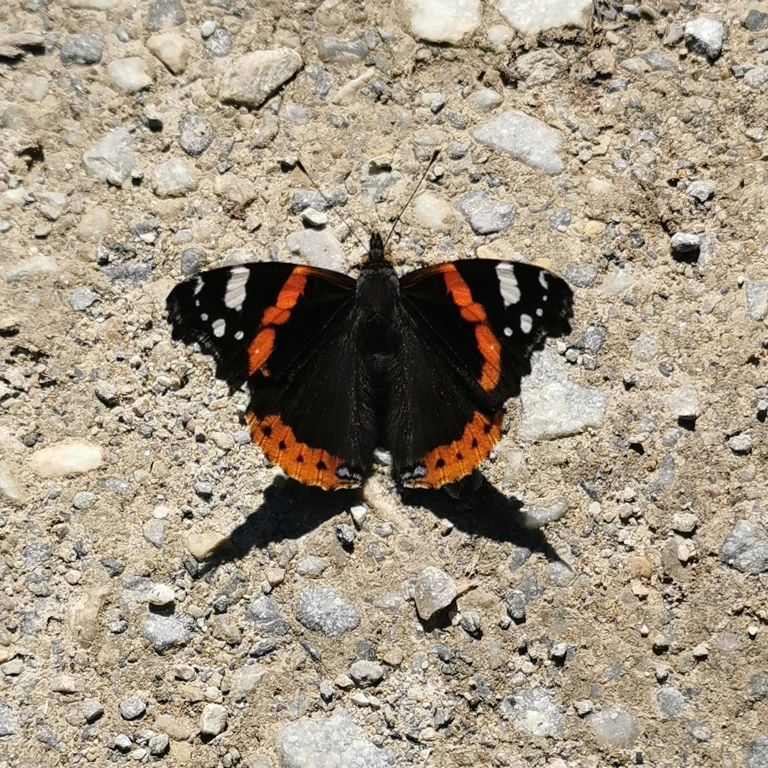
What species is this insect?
Vanessa atalanta
